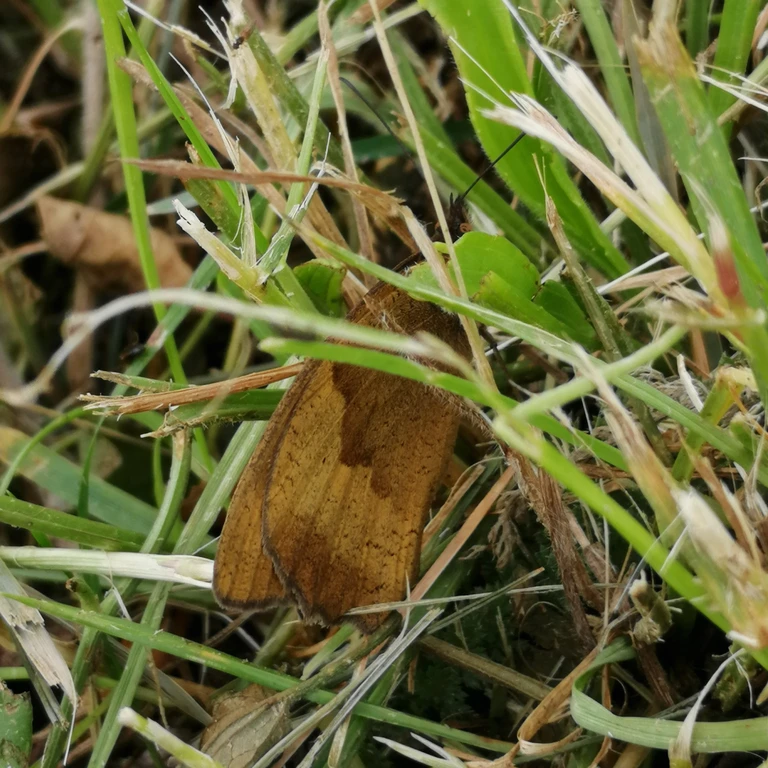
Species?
Maniola jurtina
